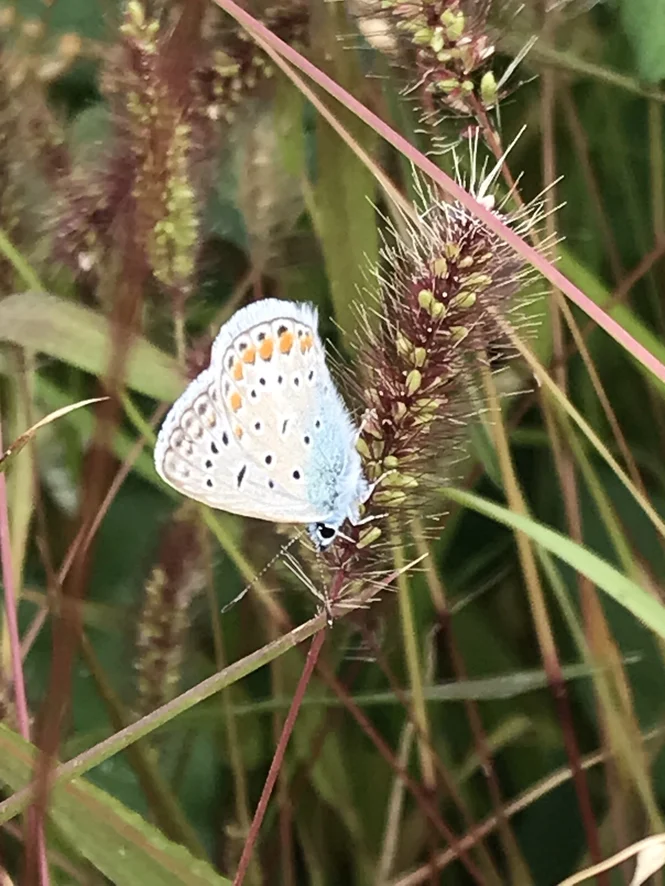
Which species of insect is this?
Polyommatus icarus
